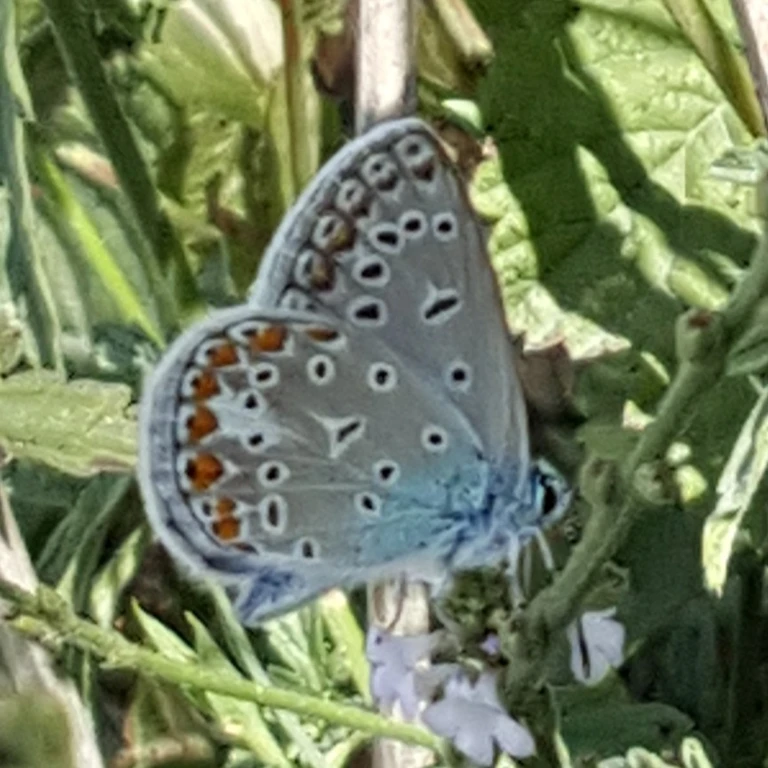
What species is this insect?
Polyommatus icarus
